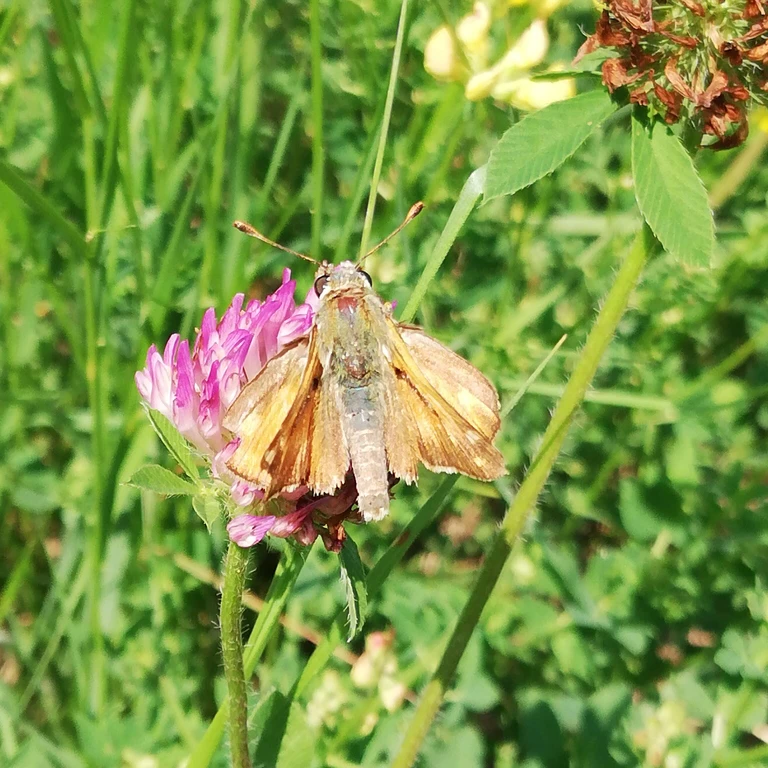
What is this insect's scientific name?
Ochlodes sylvanus (also Ochlodes venata)
